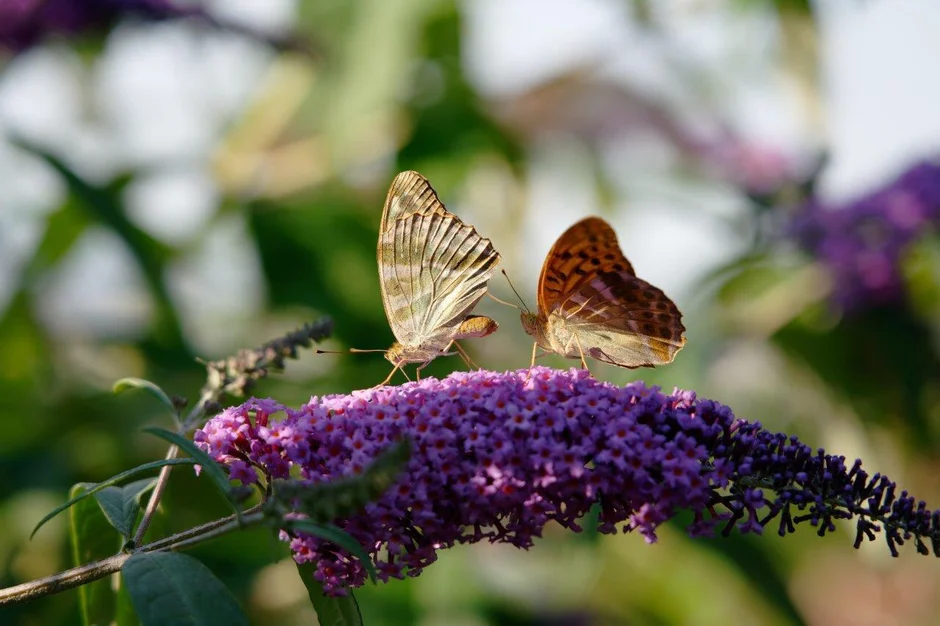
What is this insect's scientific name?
Argynnis paphia
